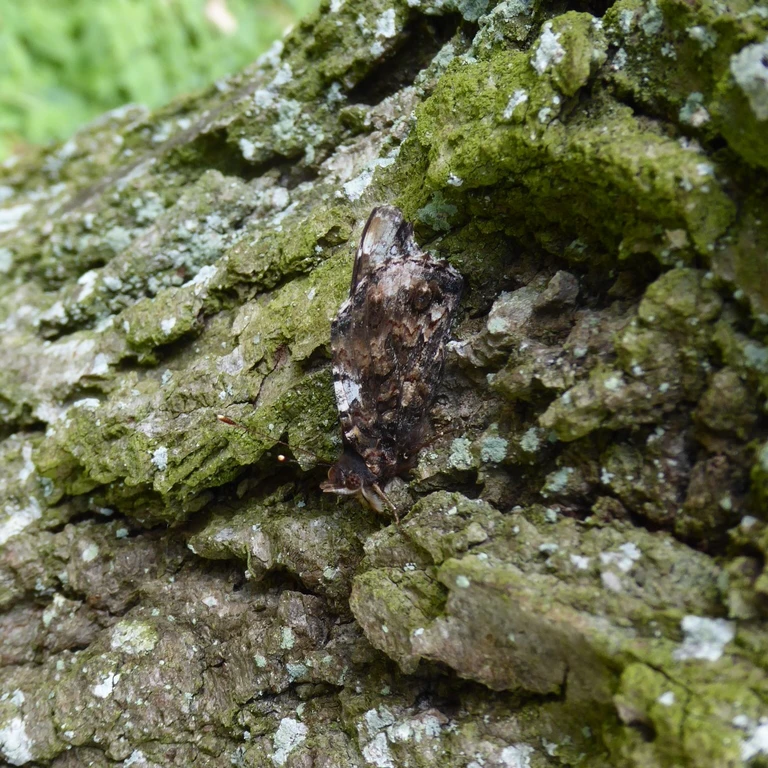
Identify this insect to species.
Vanessa atalanta
